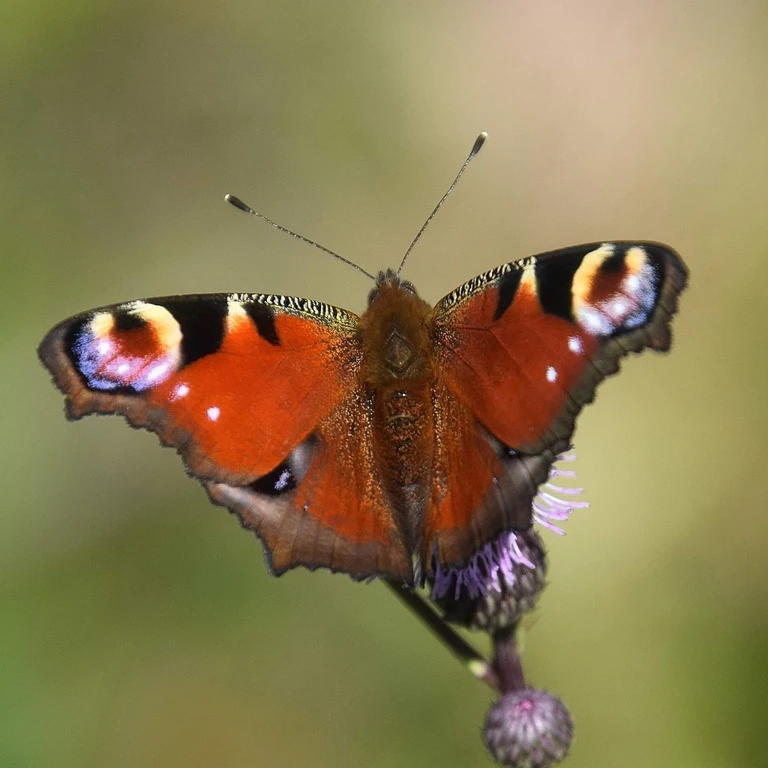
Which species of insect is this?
Aglais io
